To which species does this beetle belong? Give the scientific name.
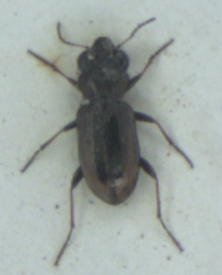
Notiophilus biguttatus
